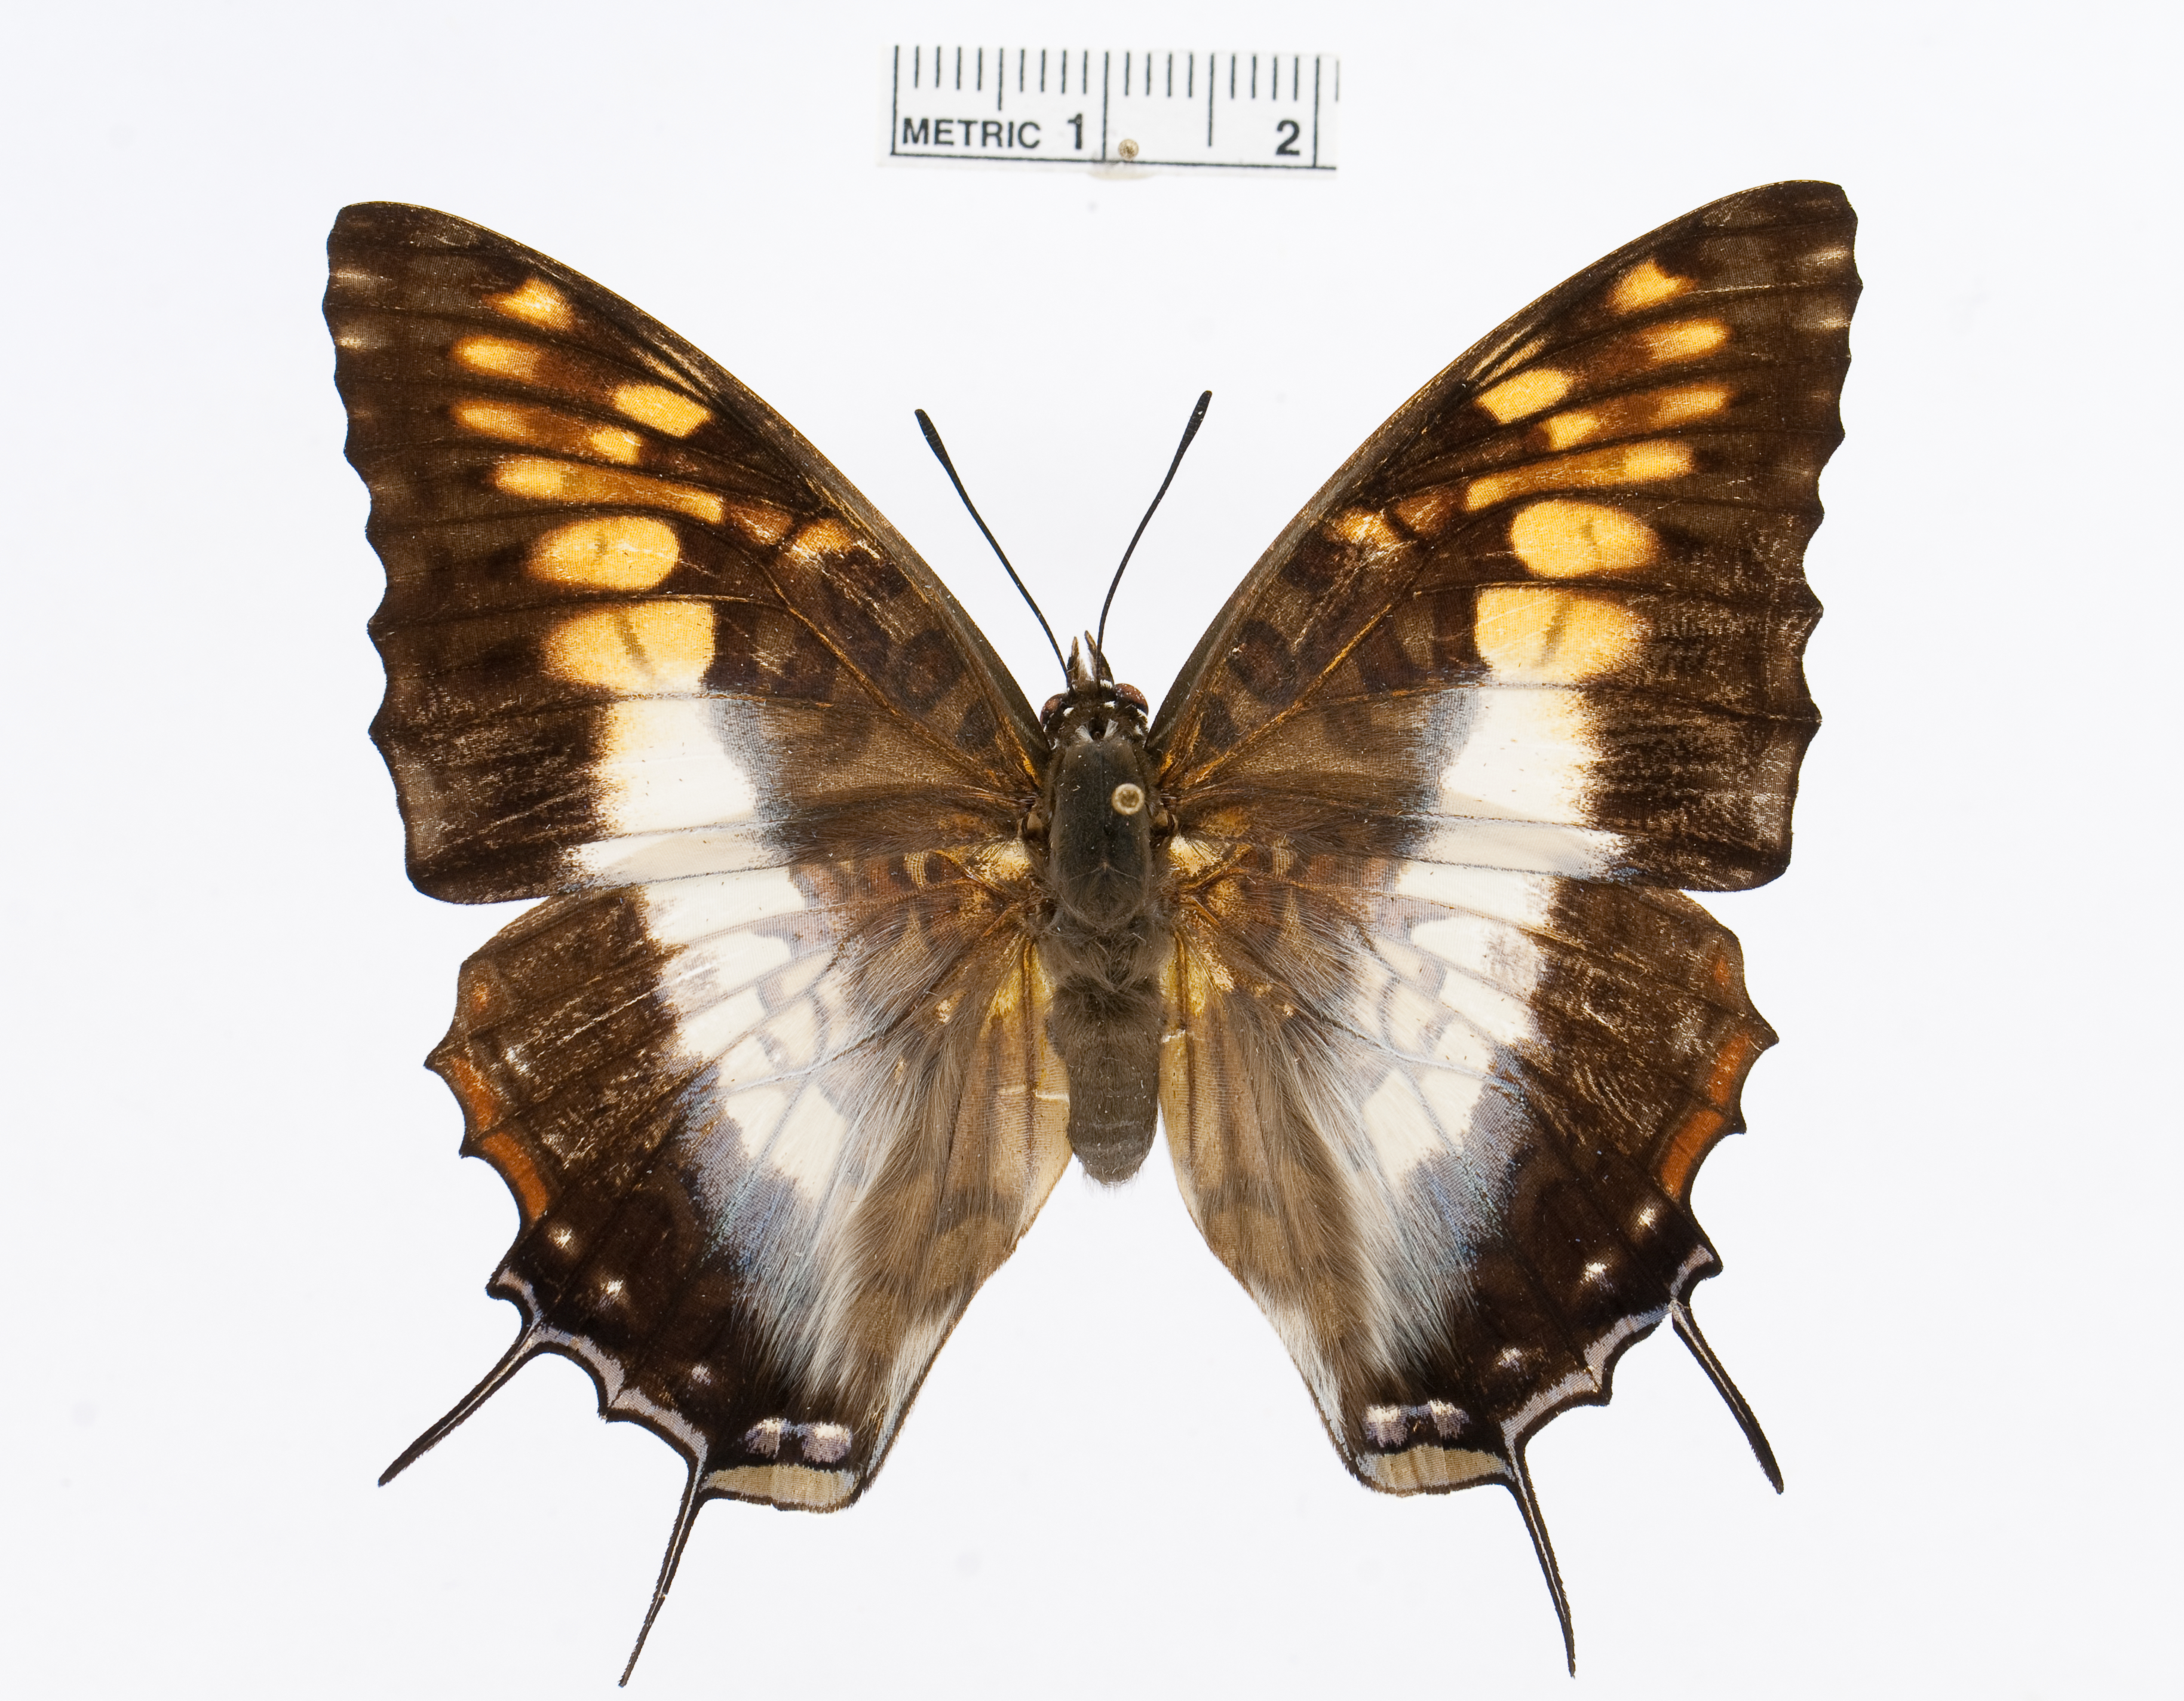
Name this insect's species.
Charaxes cacuthus
